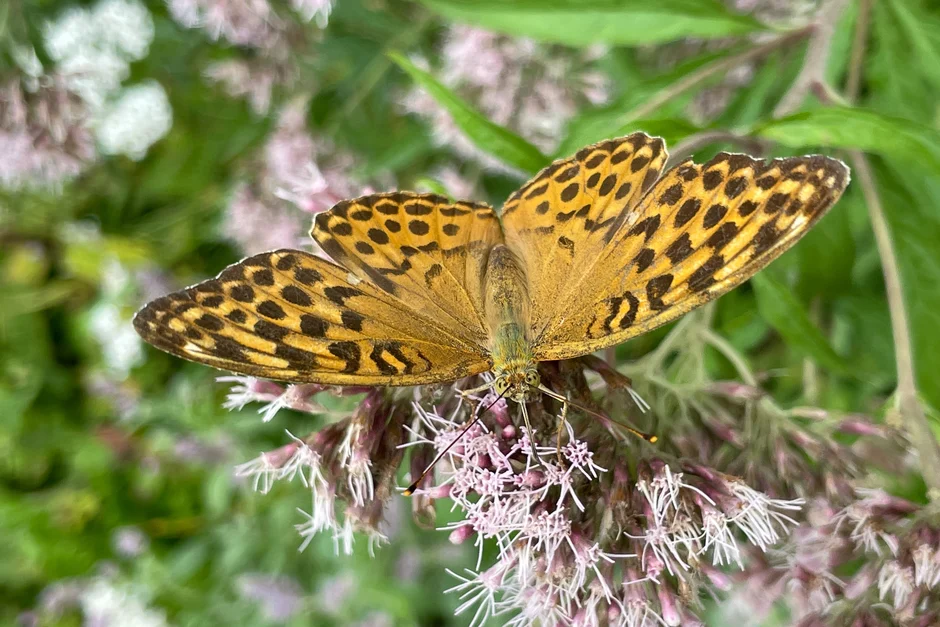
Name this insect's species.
Argynnis paphia
